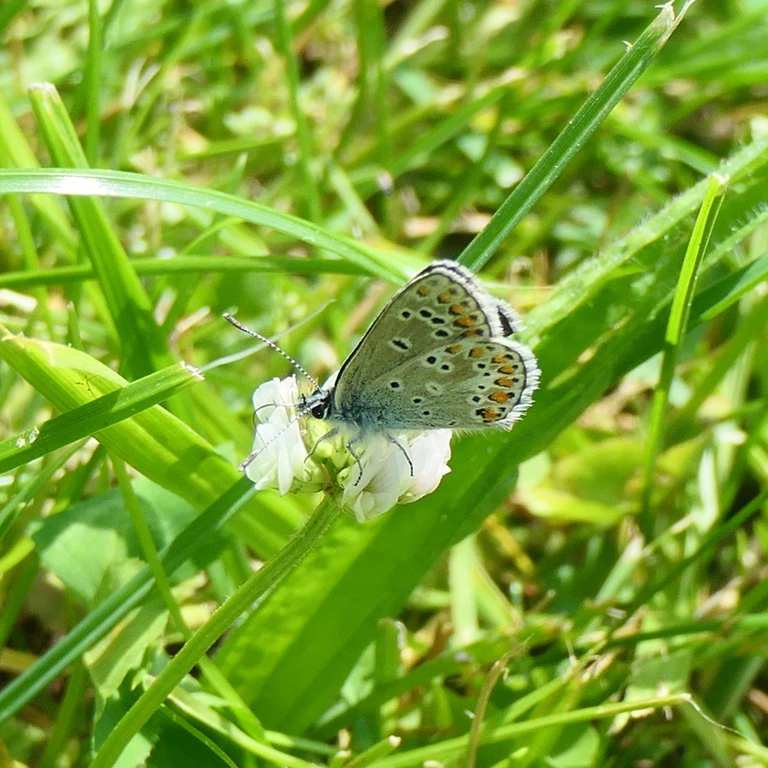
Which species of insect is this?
Aricia agestis/artaxerxes
